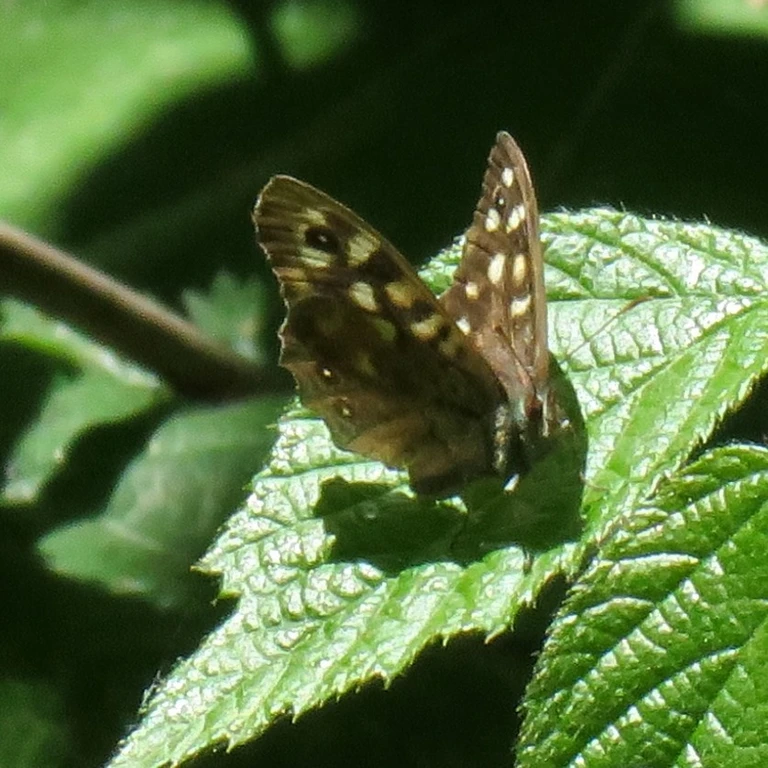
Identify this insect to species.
Pararge aegeria
